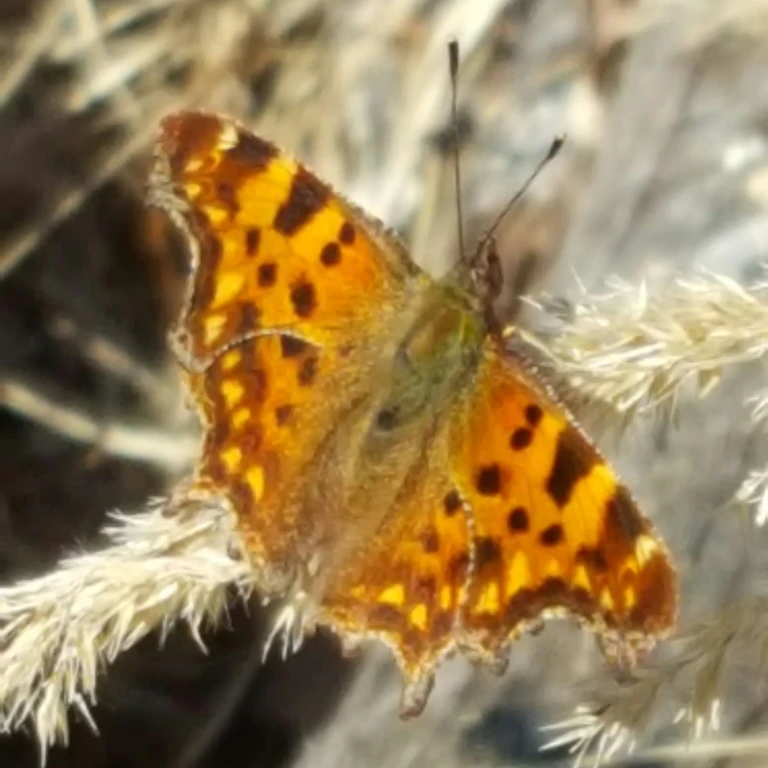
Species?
Polygonia c-album
